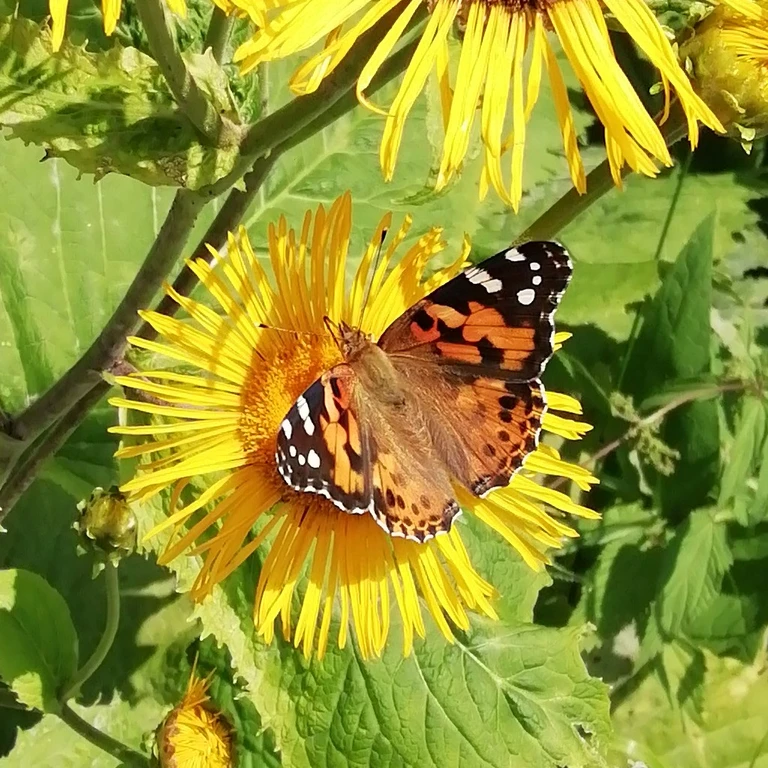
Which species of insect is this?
Vanessa cardui
